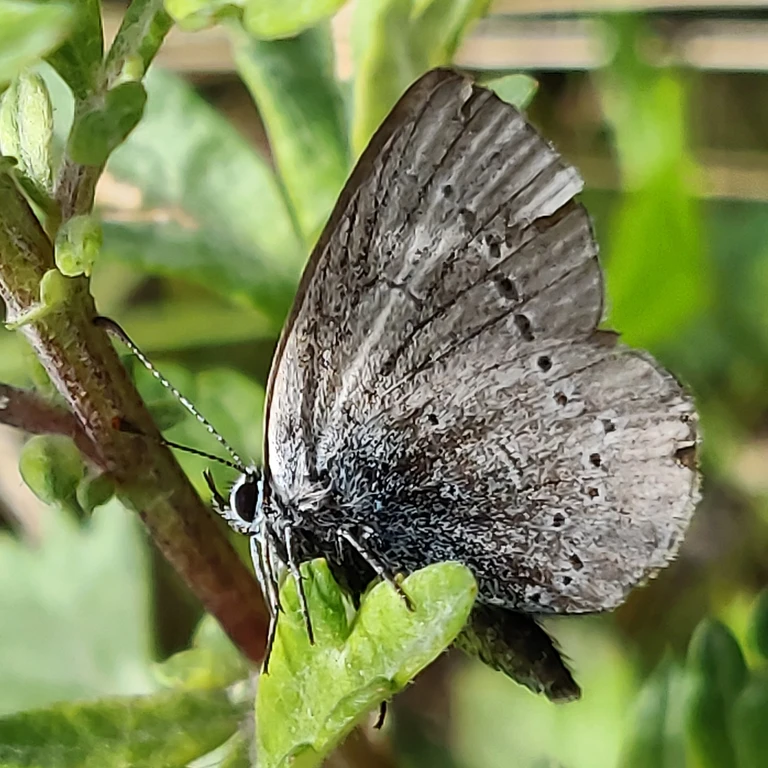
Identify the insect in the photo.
Cupido minimus
